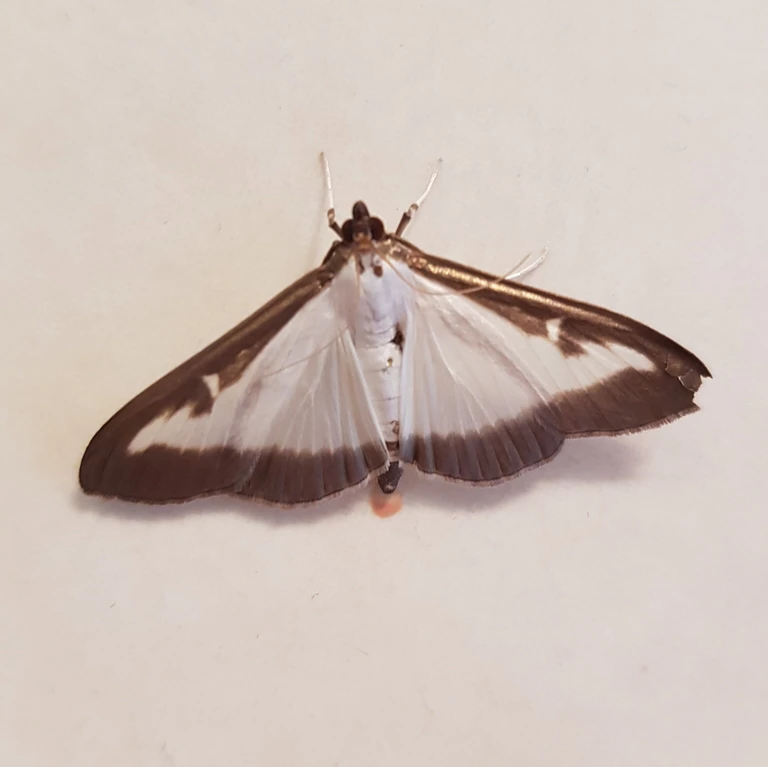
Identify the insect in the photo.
Cydalima perspectalis
